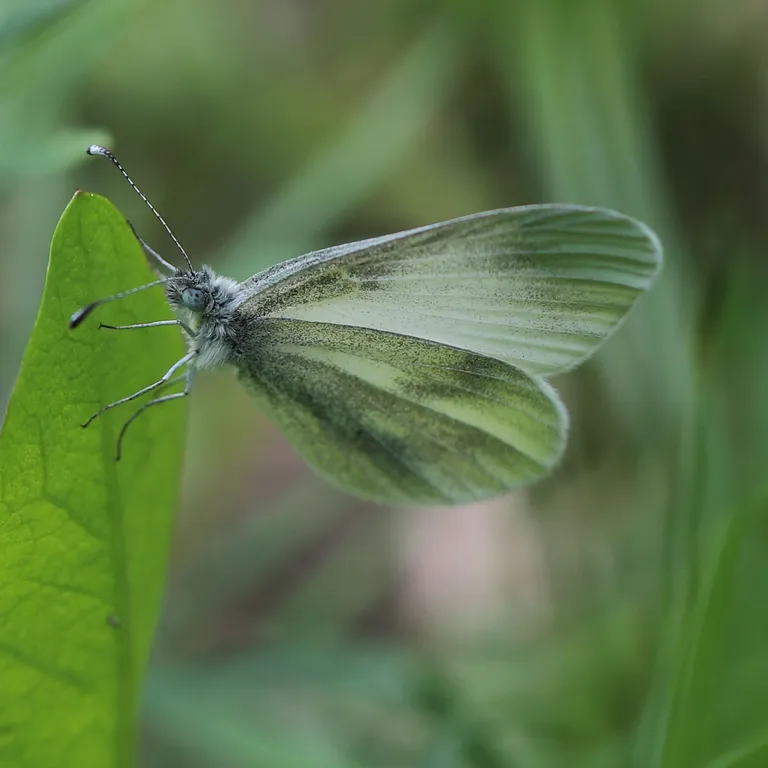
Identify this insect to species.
Leptidea sinapis/juvernica
